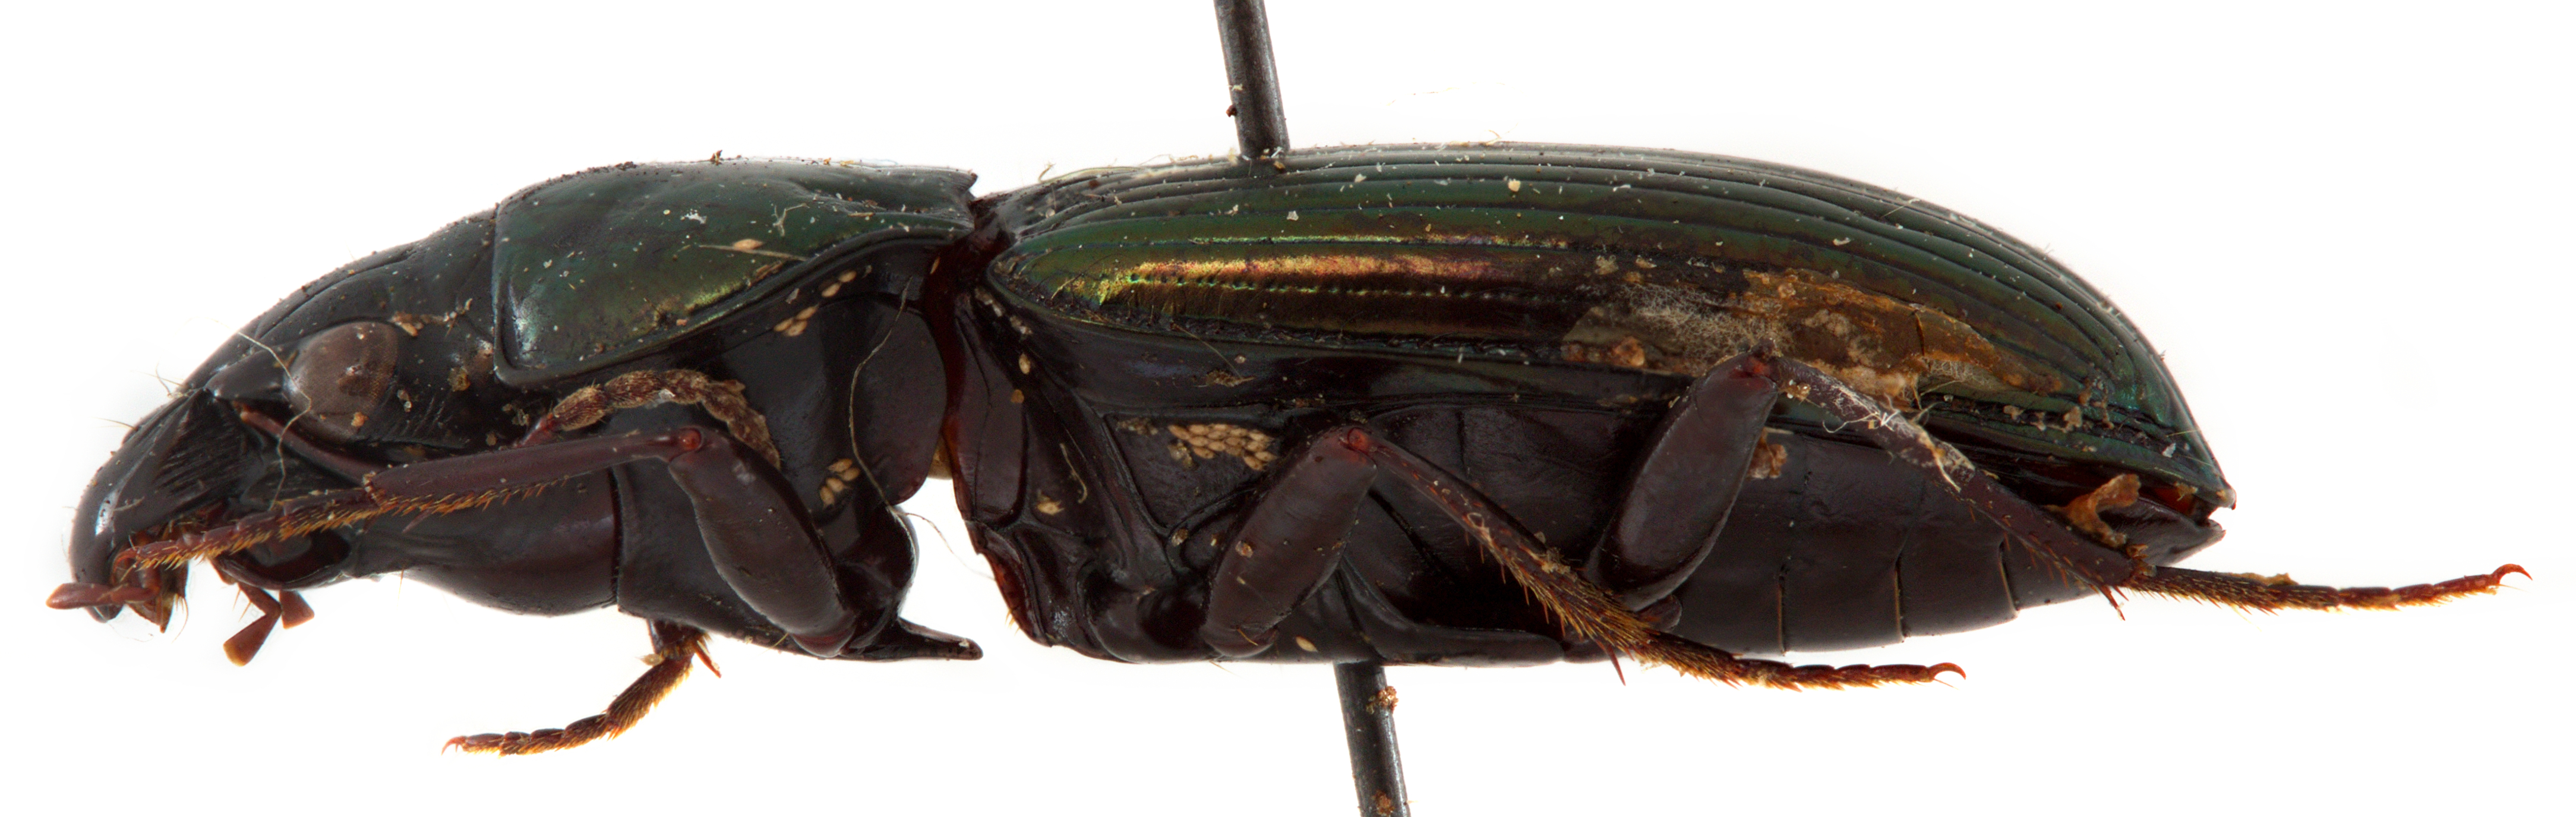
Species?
Hiletus versutus
